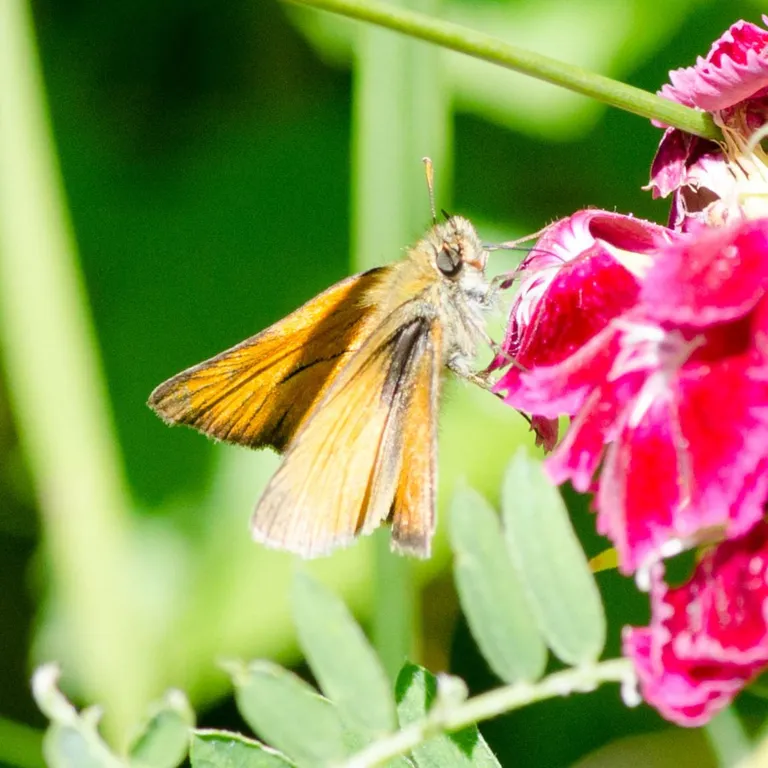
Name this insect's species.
Thymelicus sylvestris
